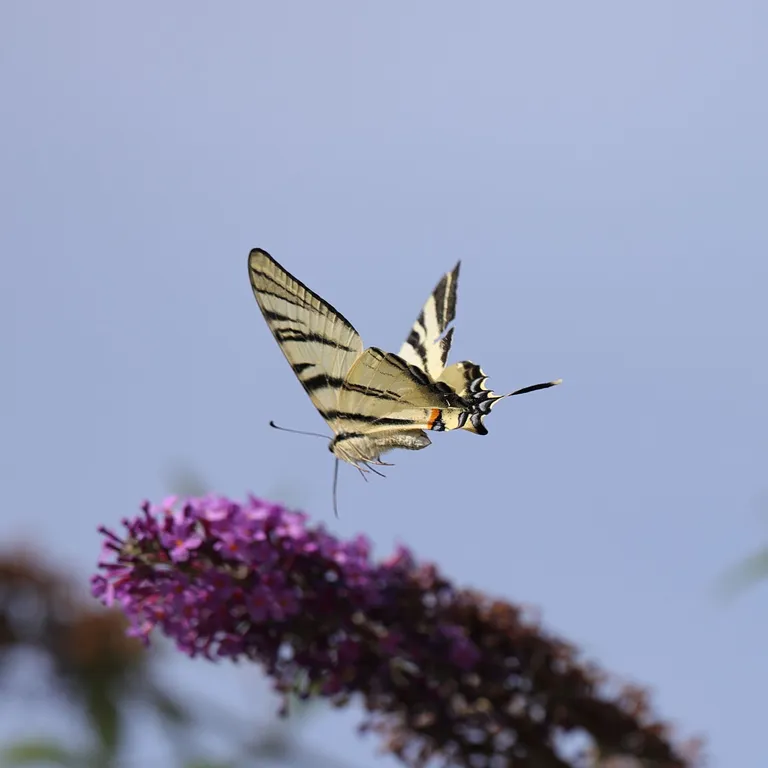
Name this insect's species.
Iphiclides podalirius
